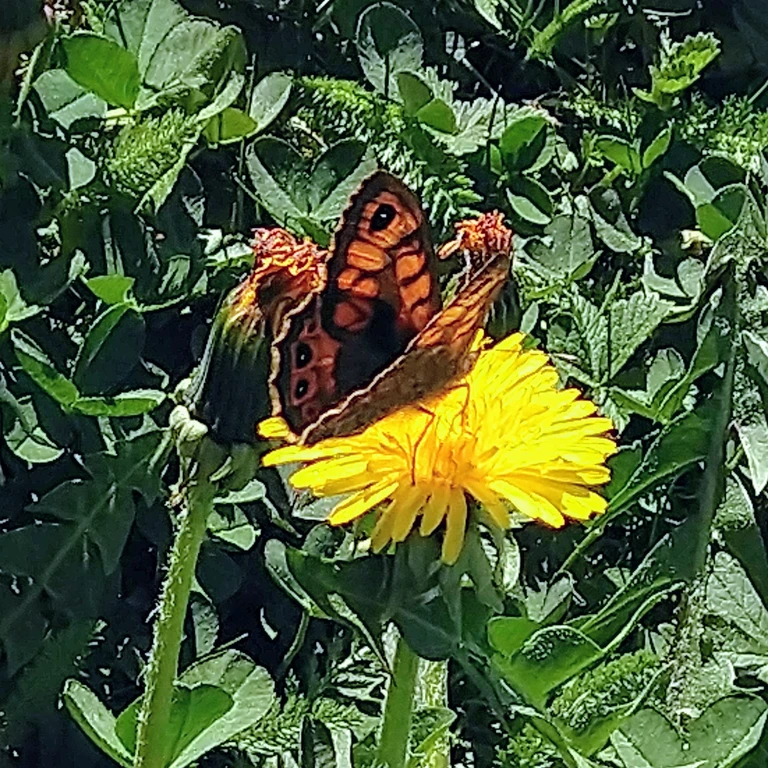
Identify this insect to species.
Lasiommata megera (also Pararge megera)
